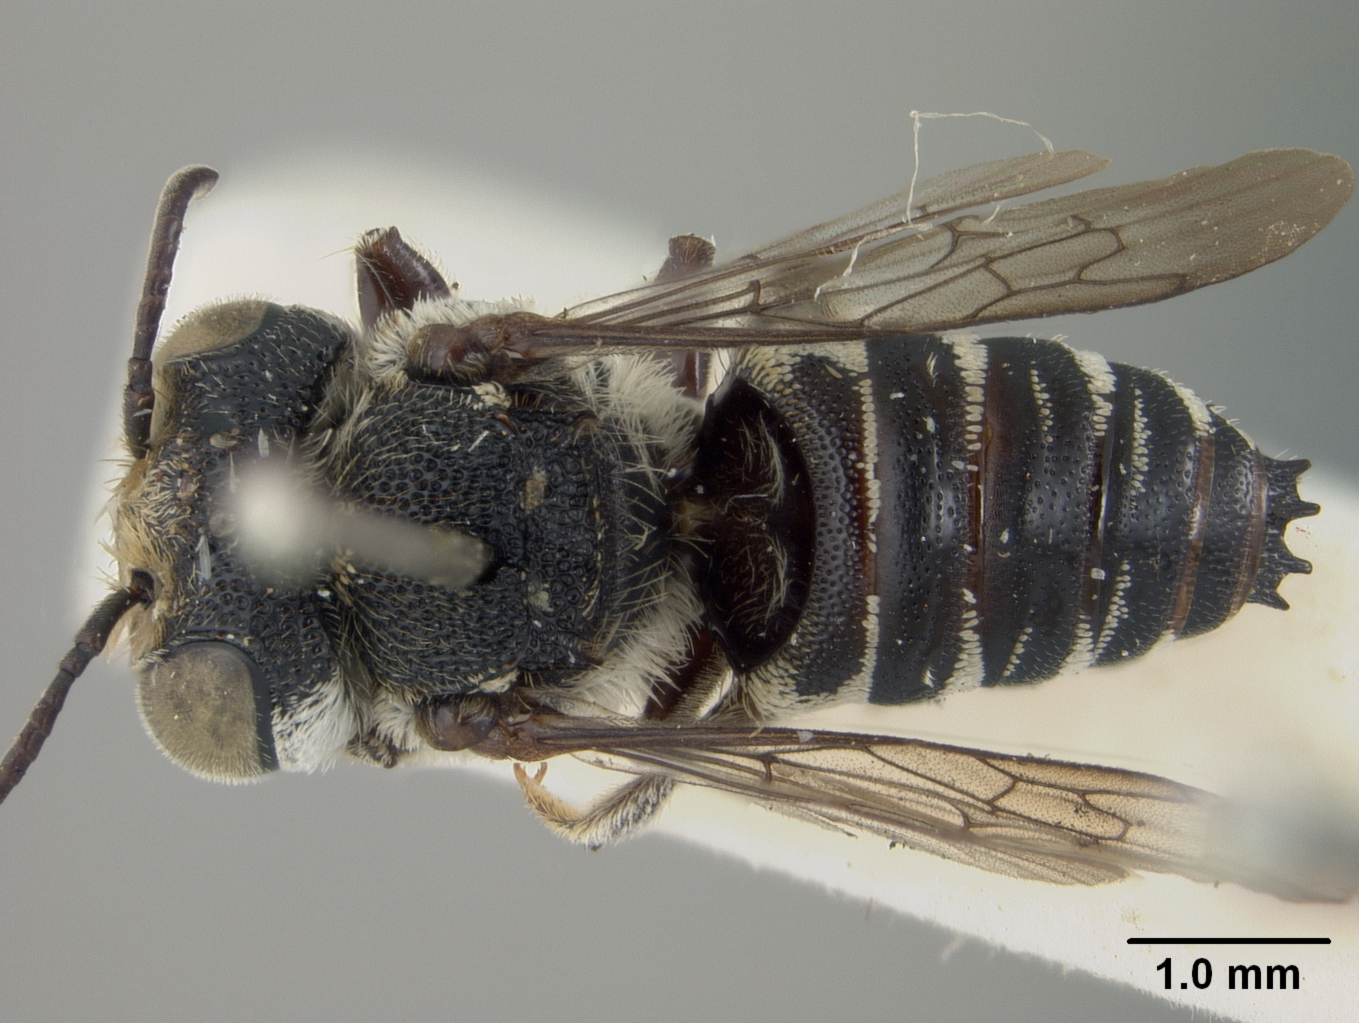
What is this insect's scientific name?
Coelioxys kualana
